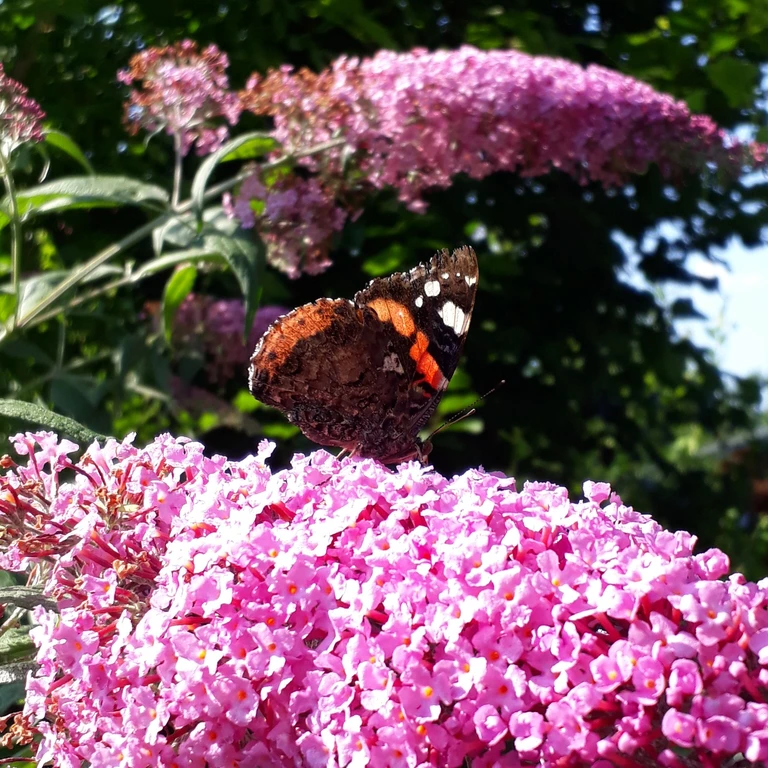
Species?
Vanessa atalanta
